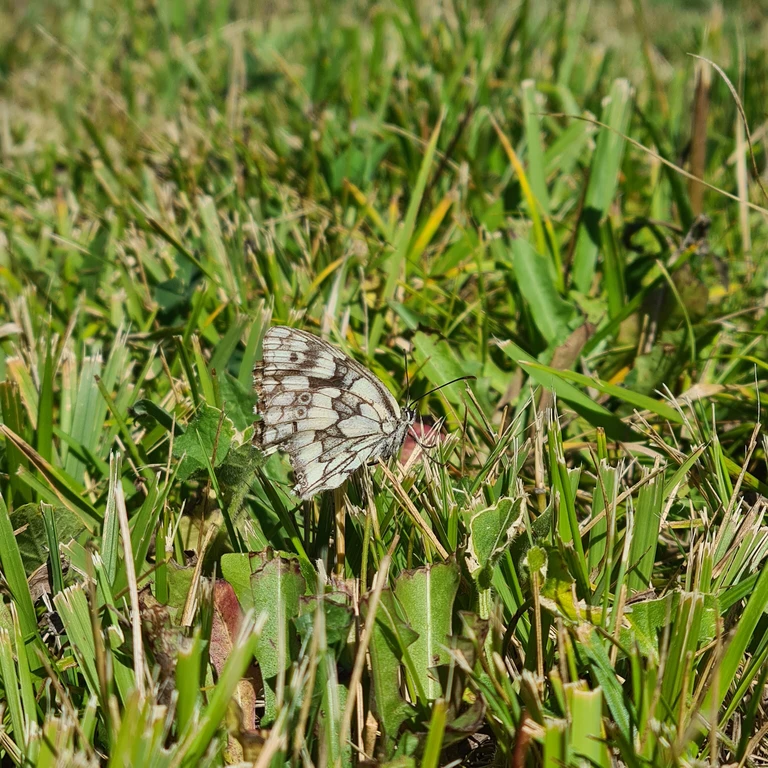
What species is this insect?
Melanargia galathea
